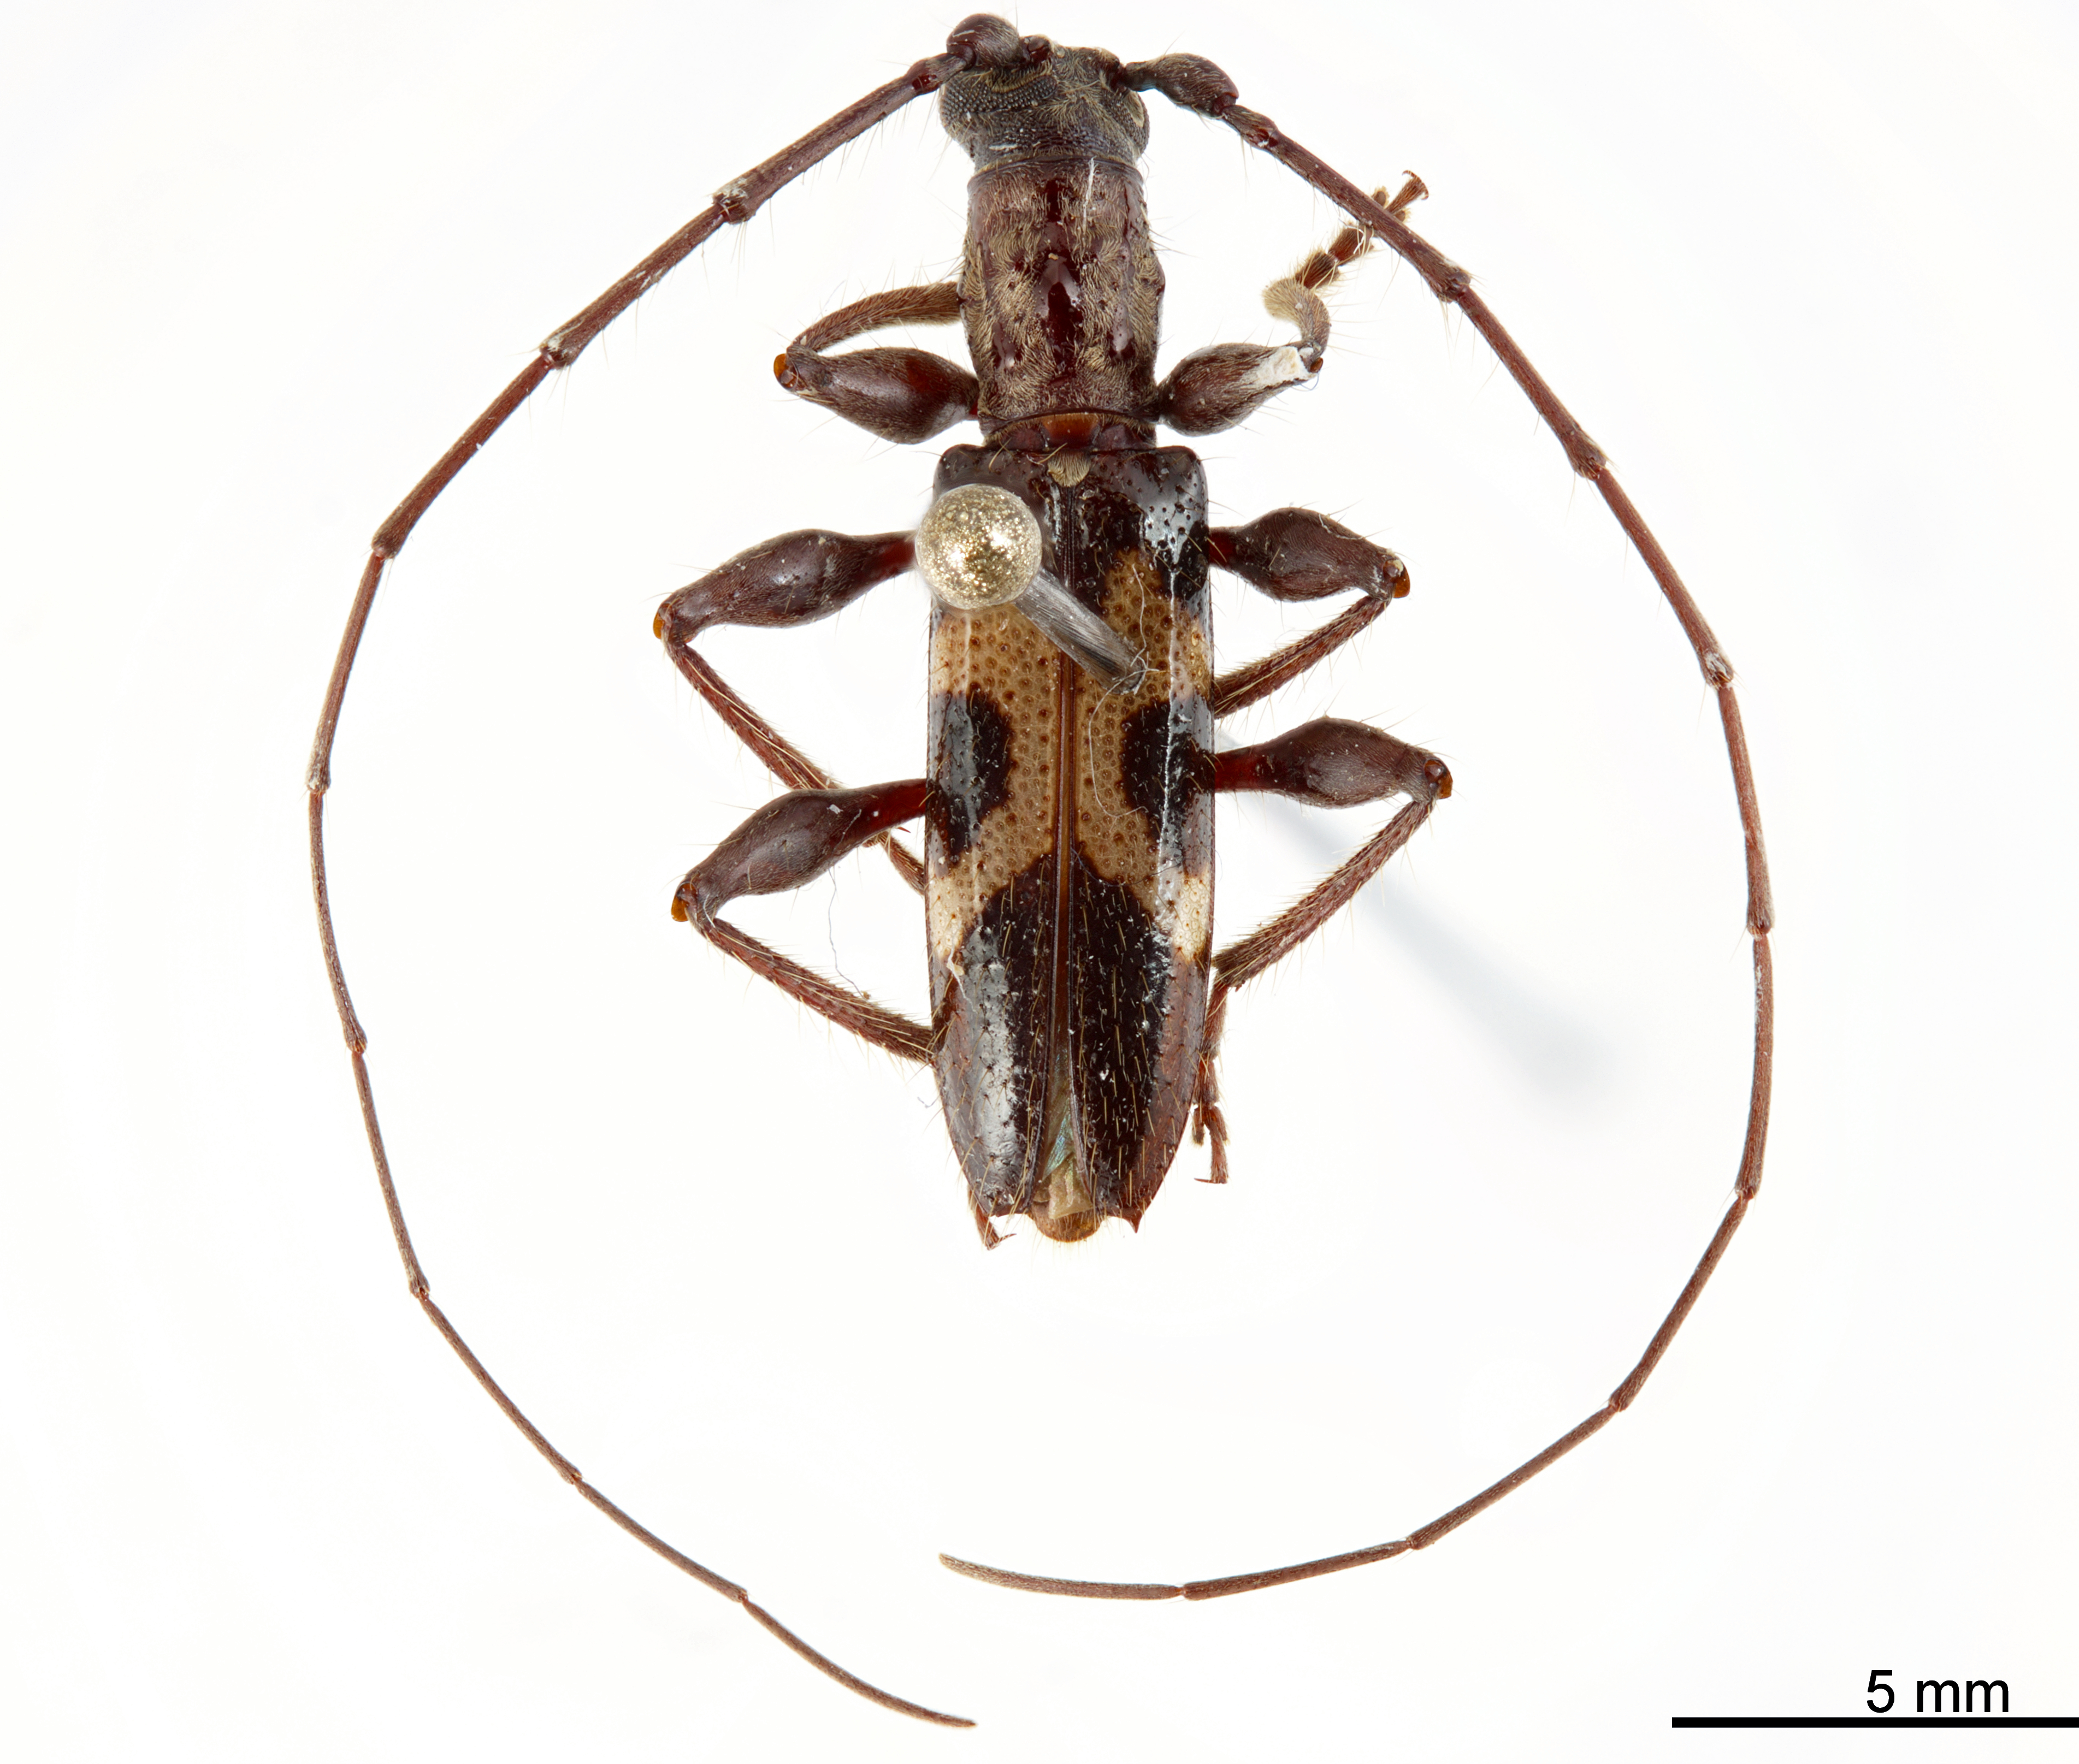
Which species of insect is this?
Tropidion contortum
